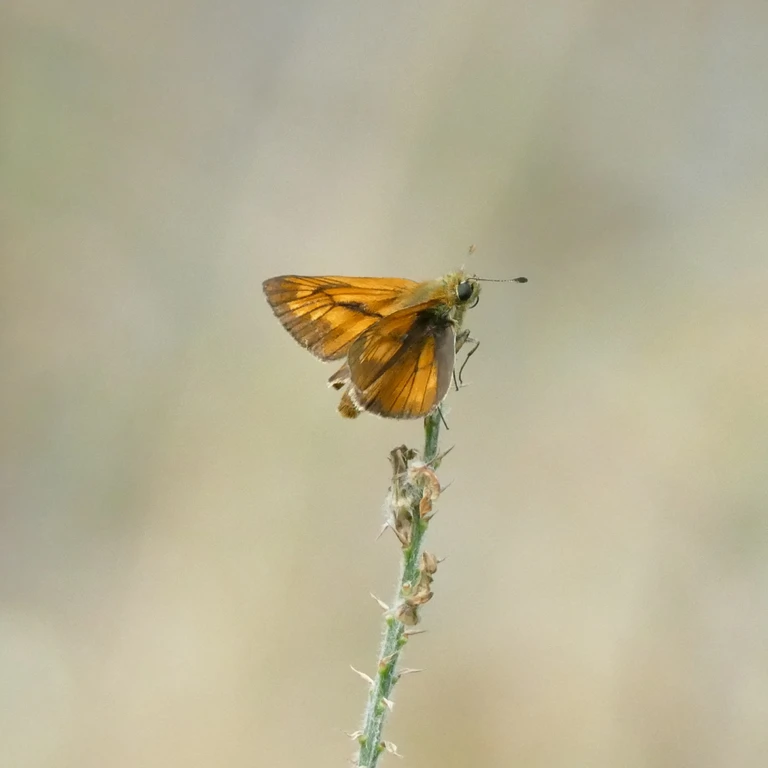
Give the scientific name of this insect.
Ochlodes sylvanus (also Ochlodes venata)
